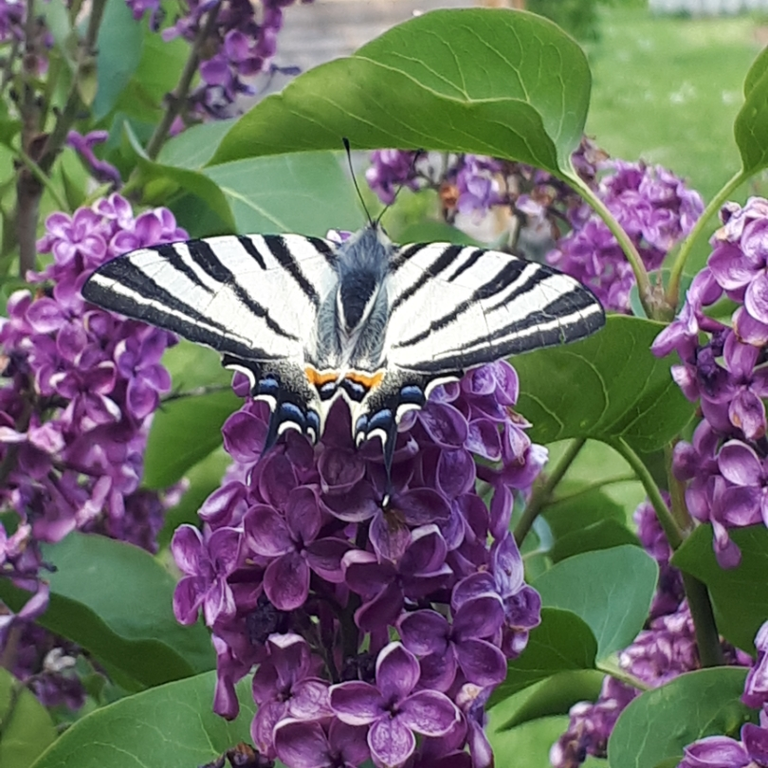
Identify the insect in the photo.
Iphiclides podalirius
